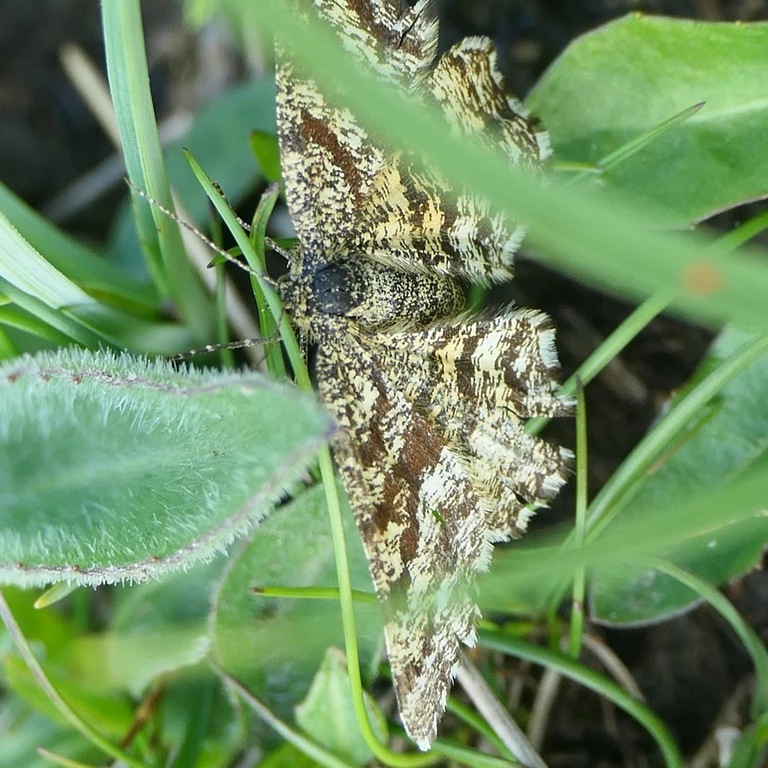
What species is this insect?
Ematurga atomaria
